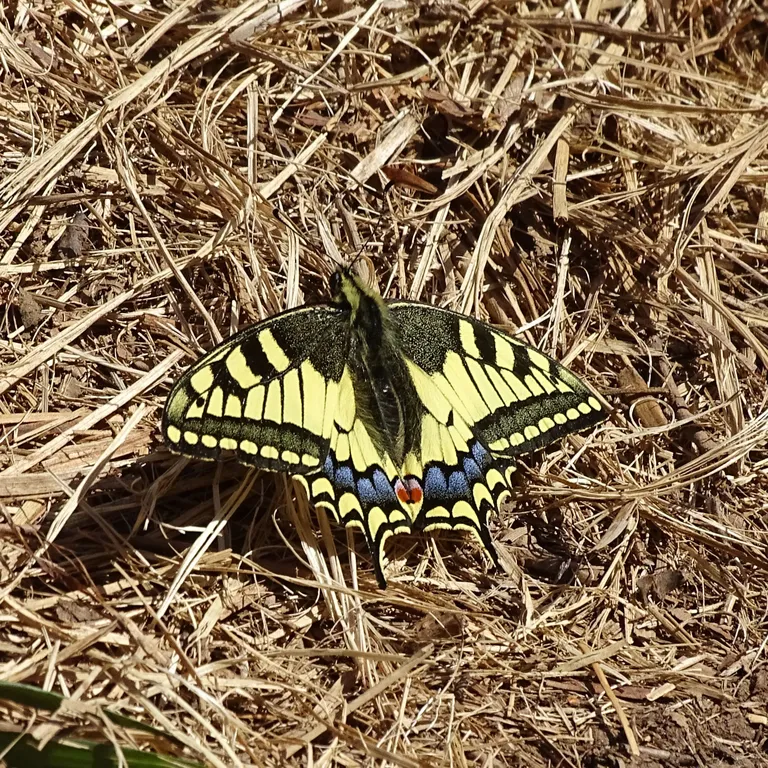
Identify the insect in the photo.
Papilio machaon
